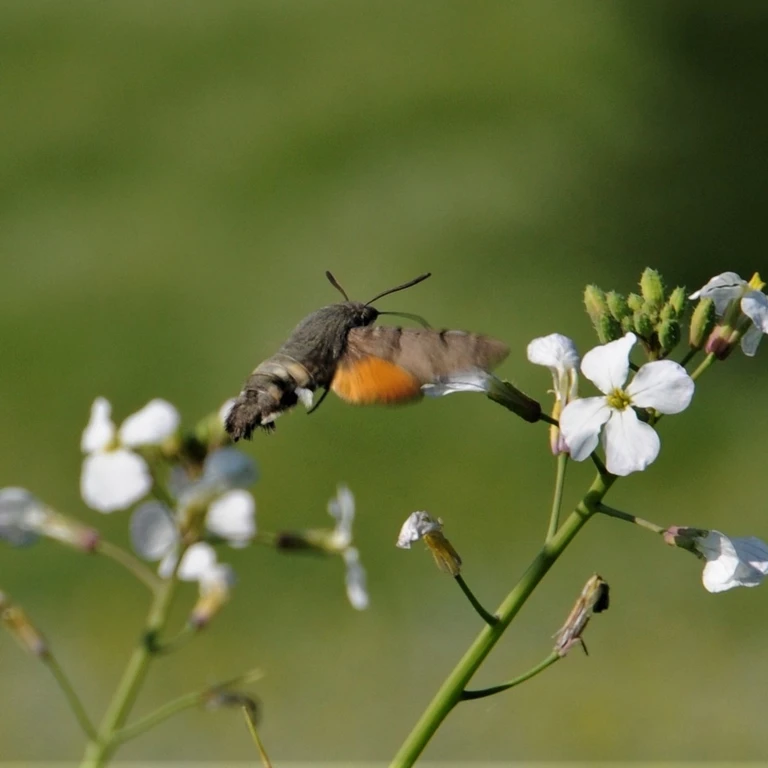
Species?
Macroglossum stellatarum
